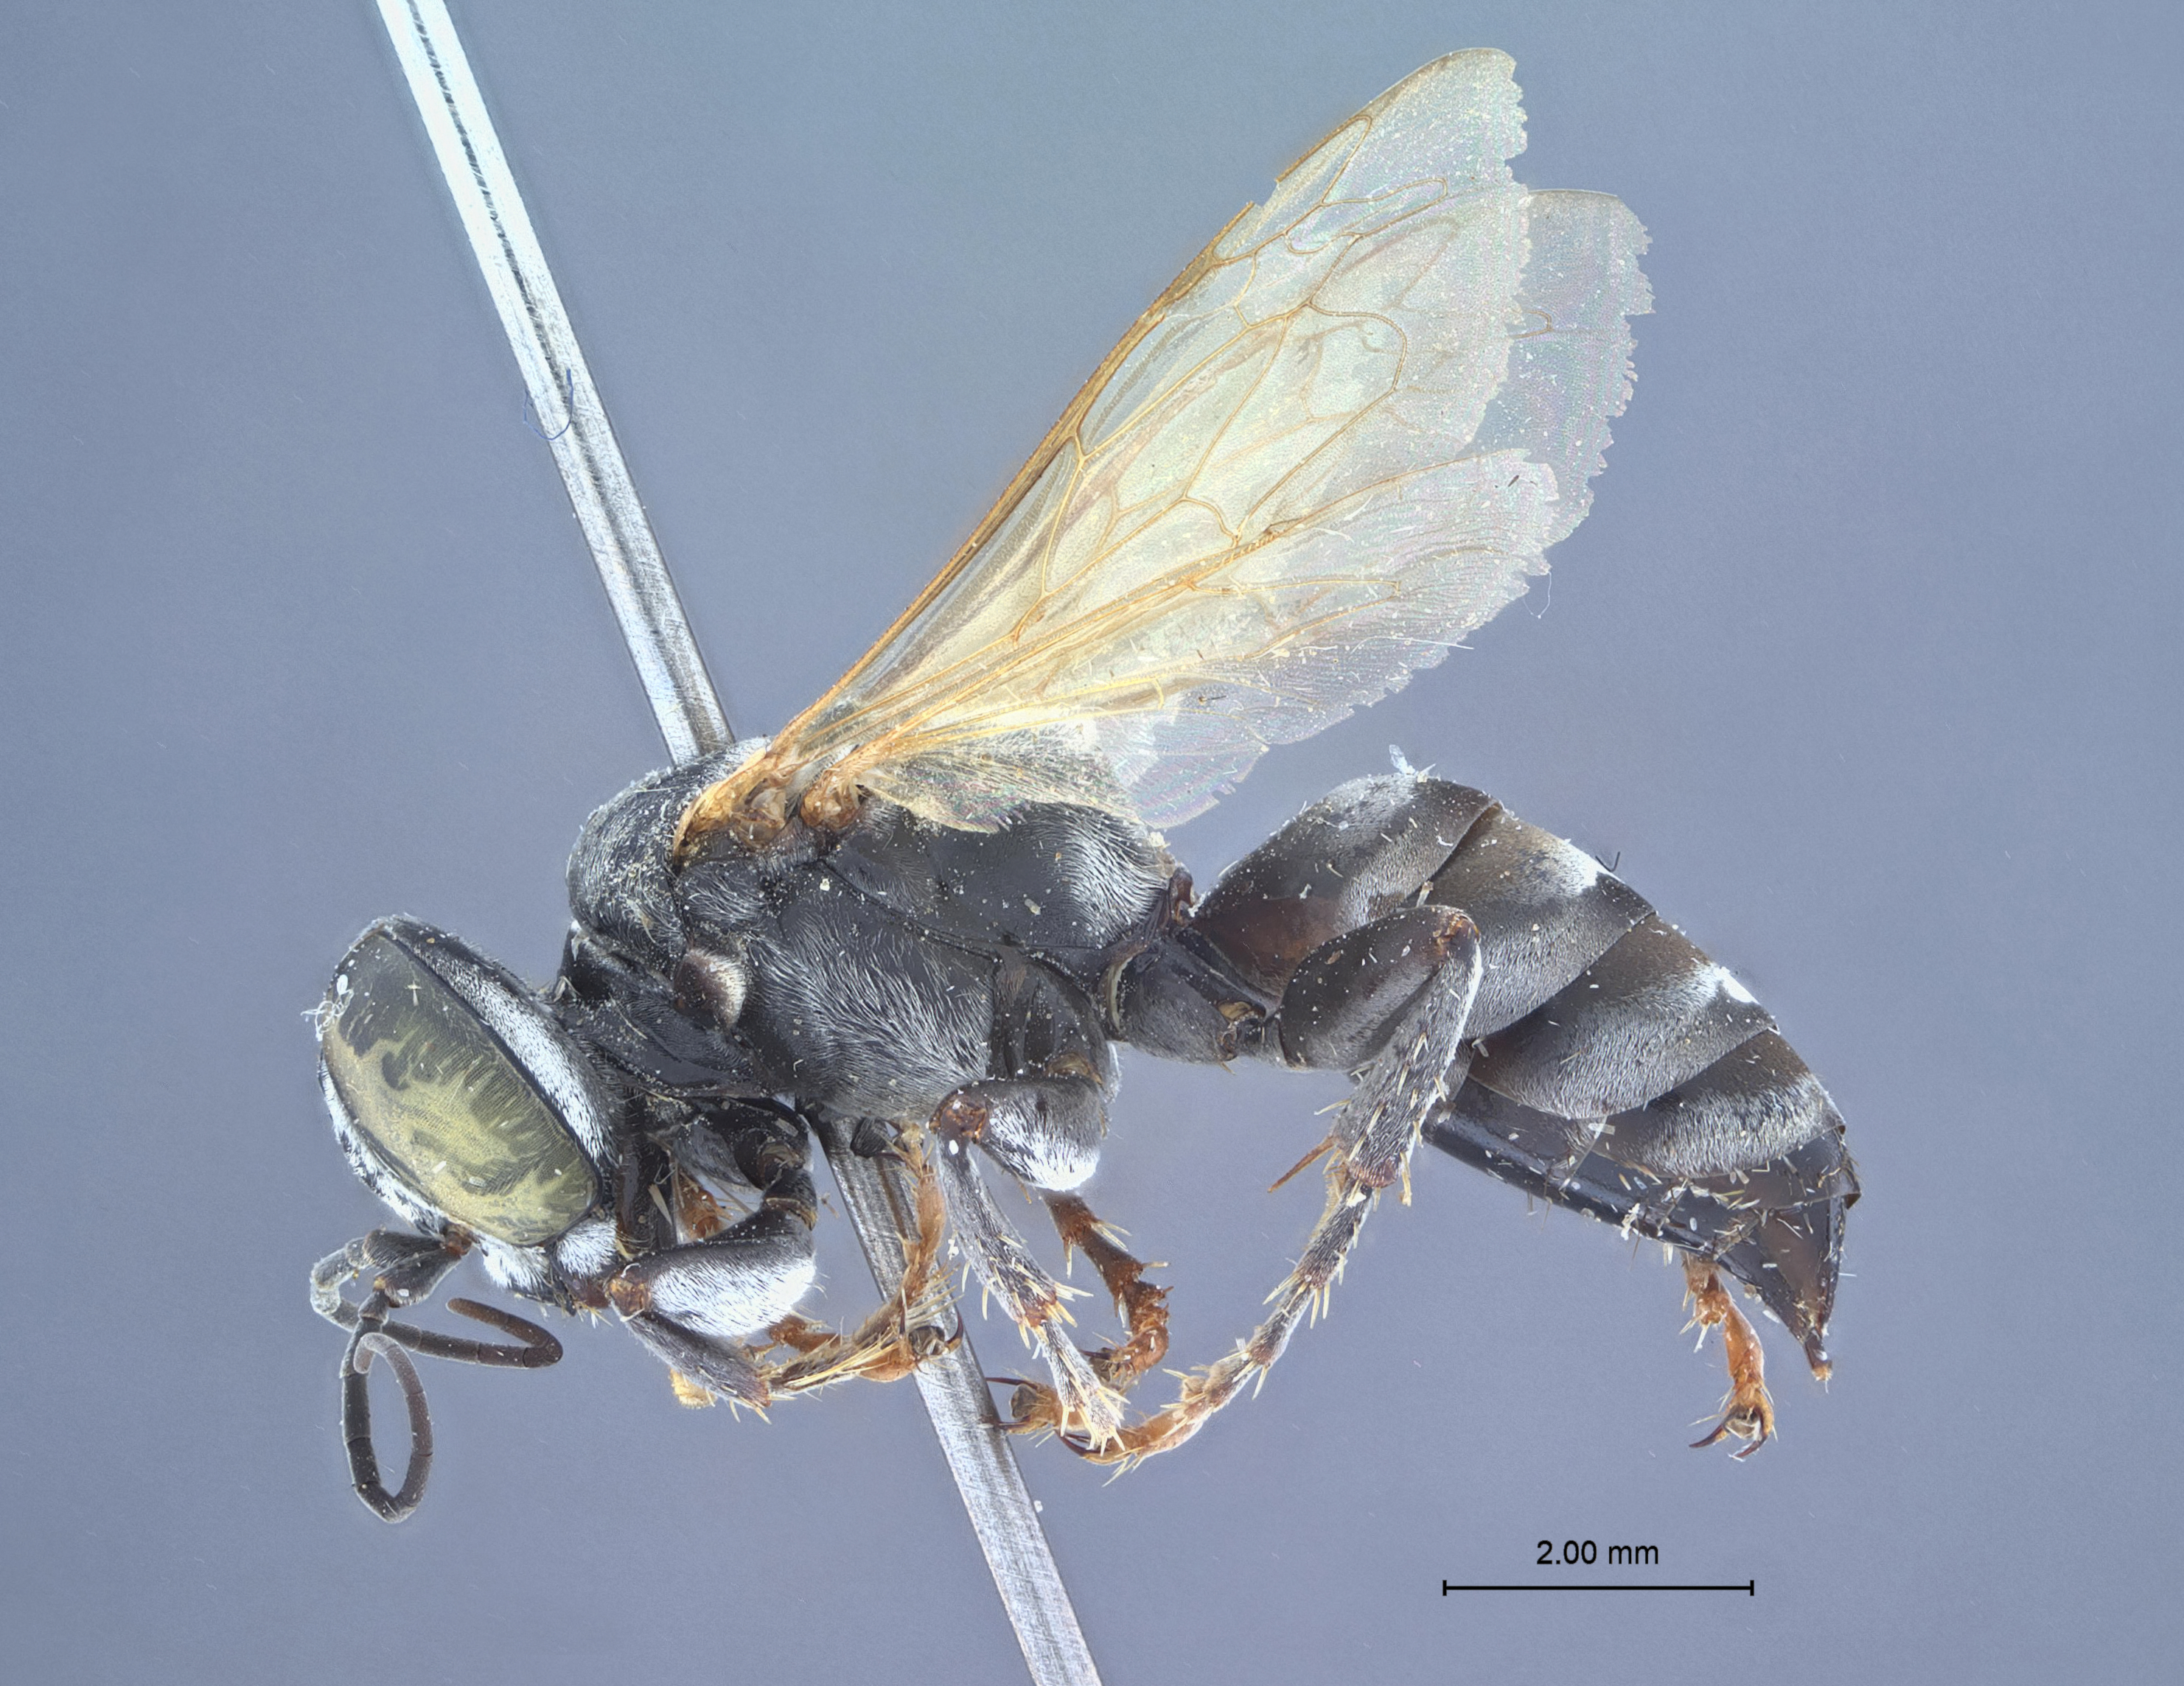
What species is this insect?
Tachysphex eucharistus
